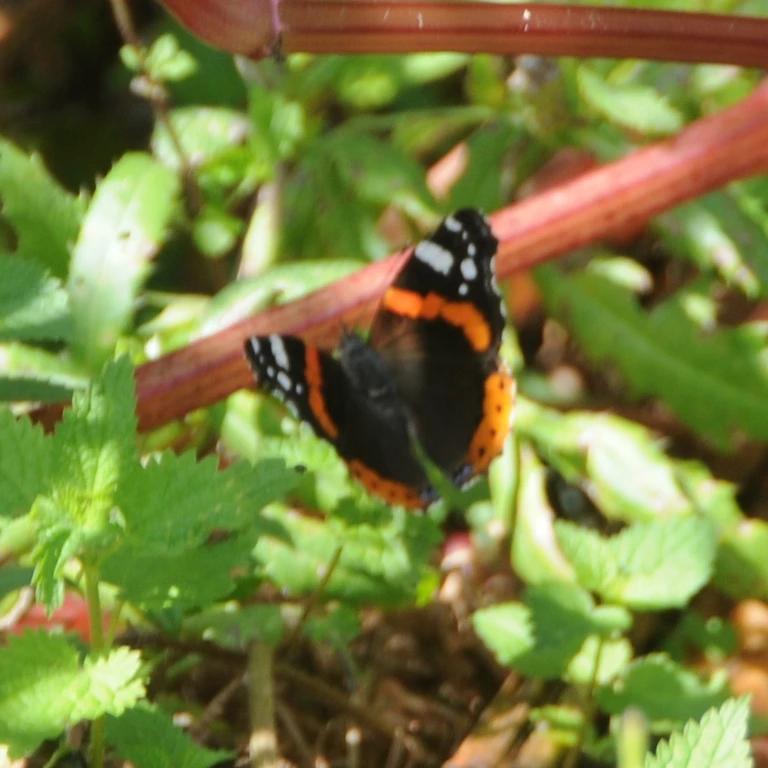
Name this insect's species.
Vanessa atalanta
